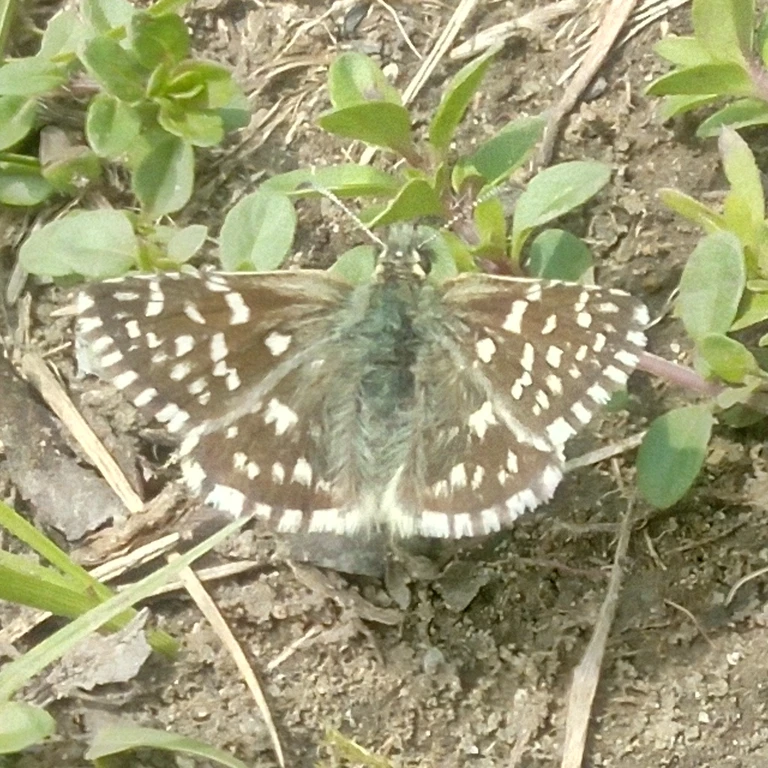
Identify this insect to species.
Pyrgus malvae
